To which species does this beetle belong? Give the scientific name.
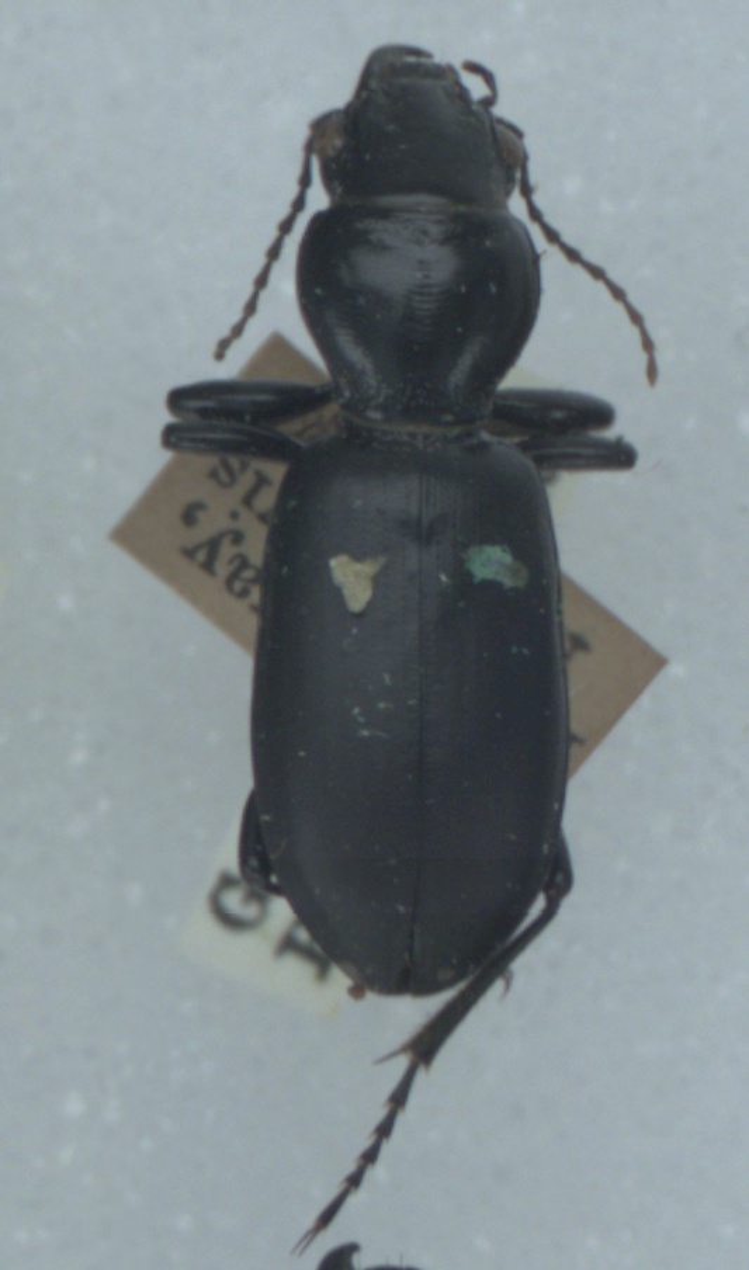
Broscus cephalotes
